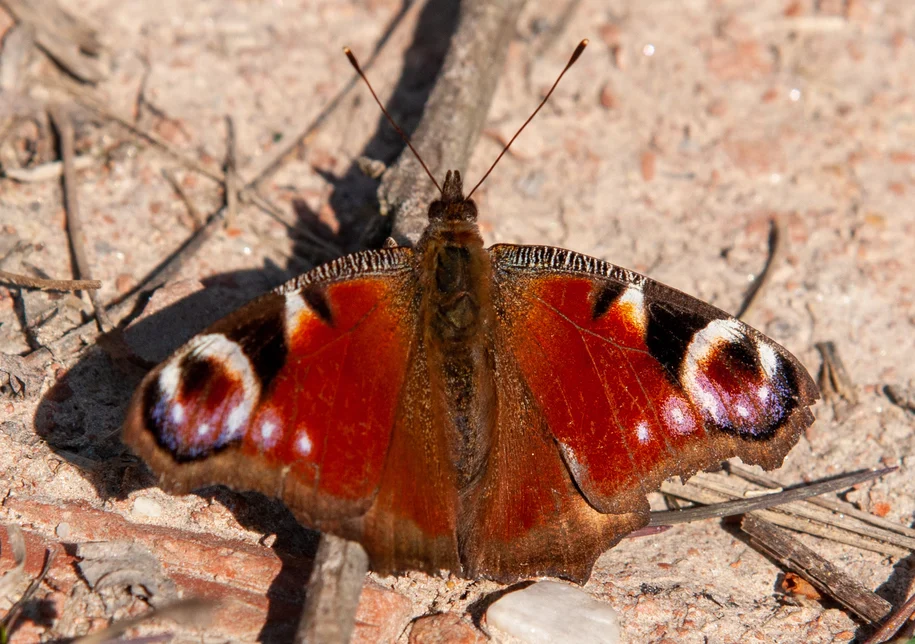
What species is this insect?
Aglais io
